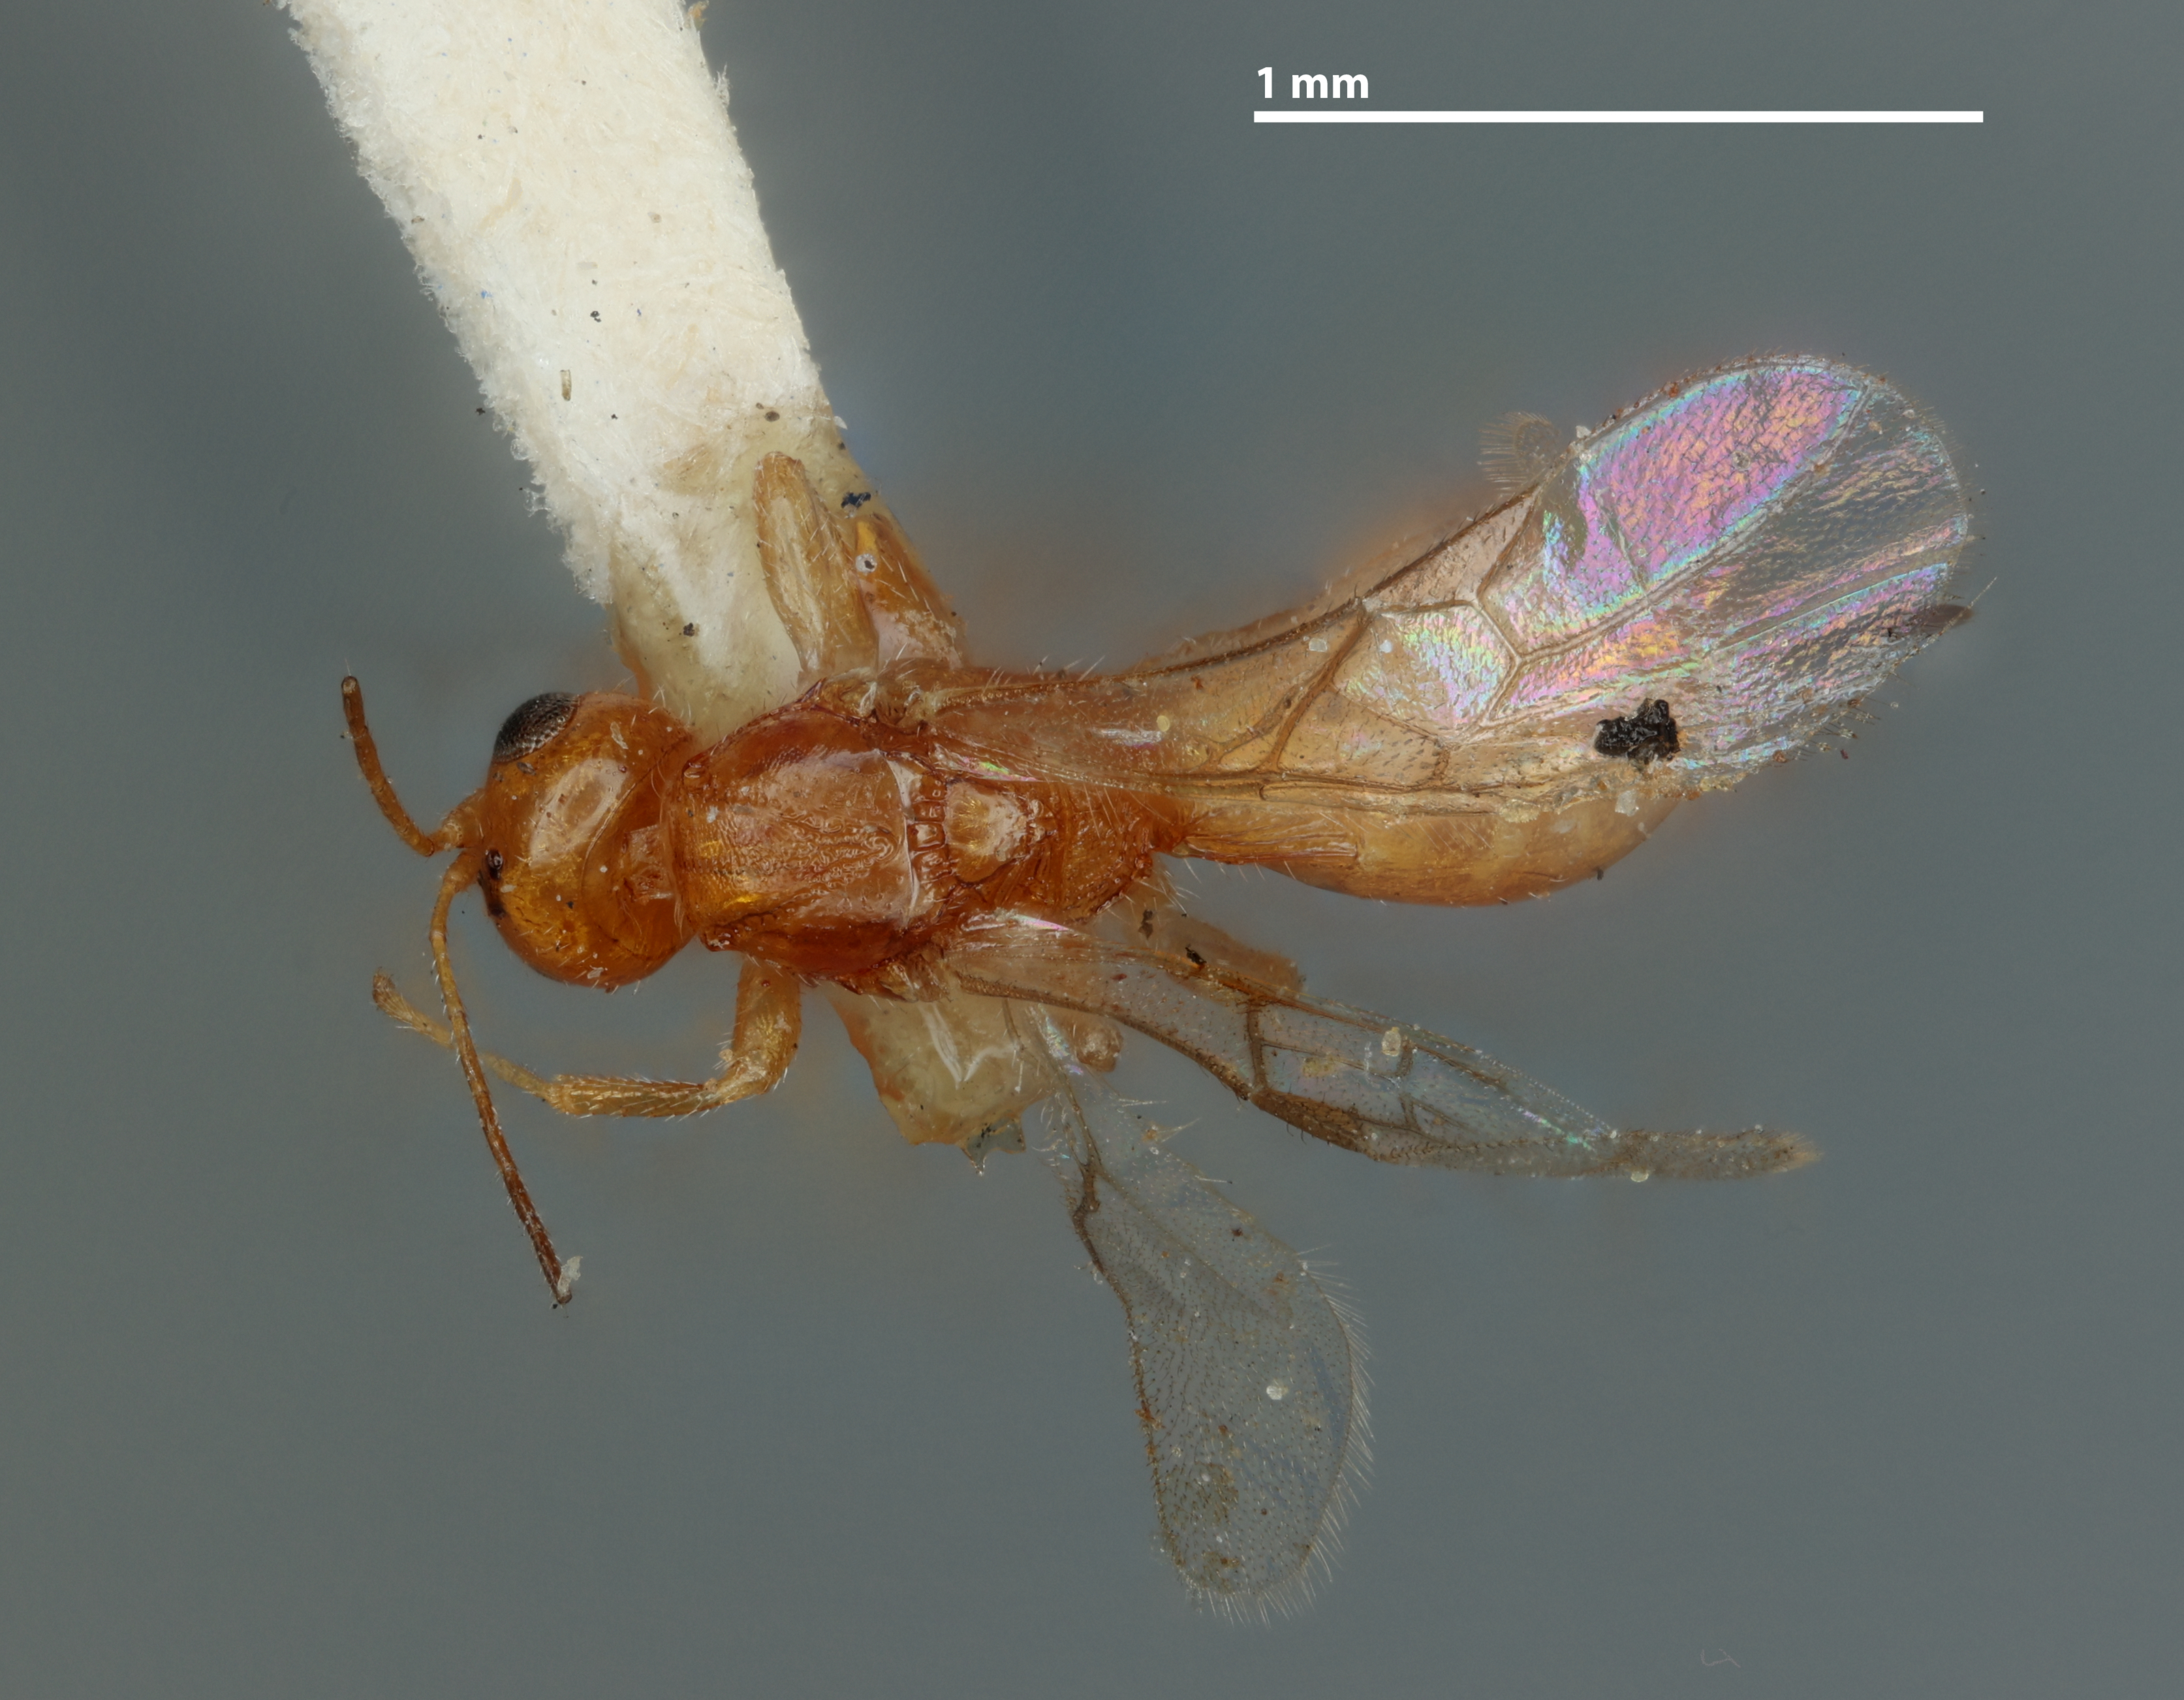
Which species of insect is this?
Ecphylus schwarzi
